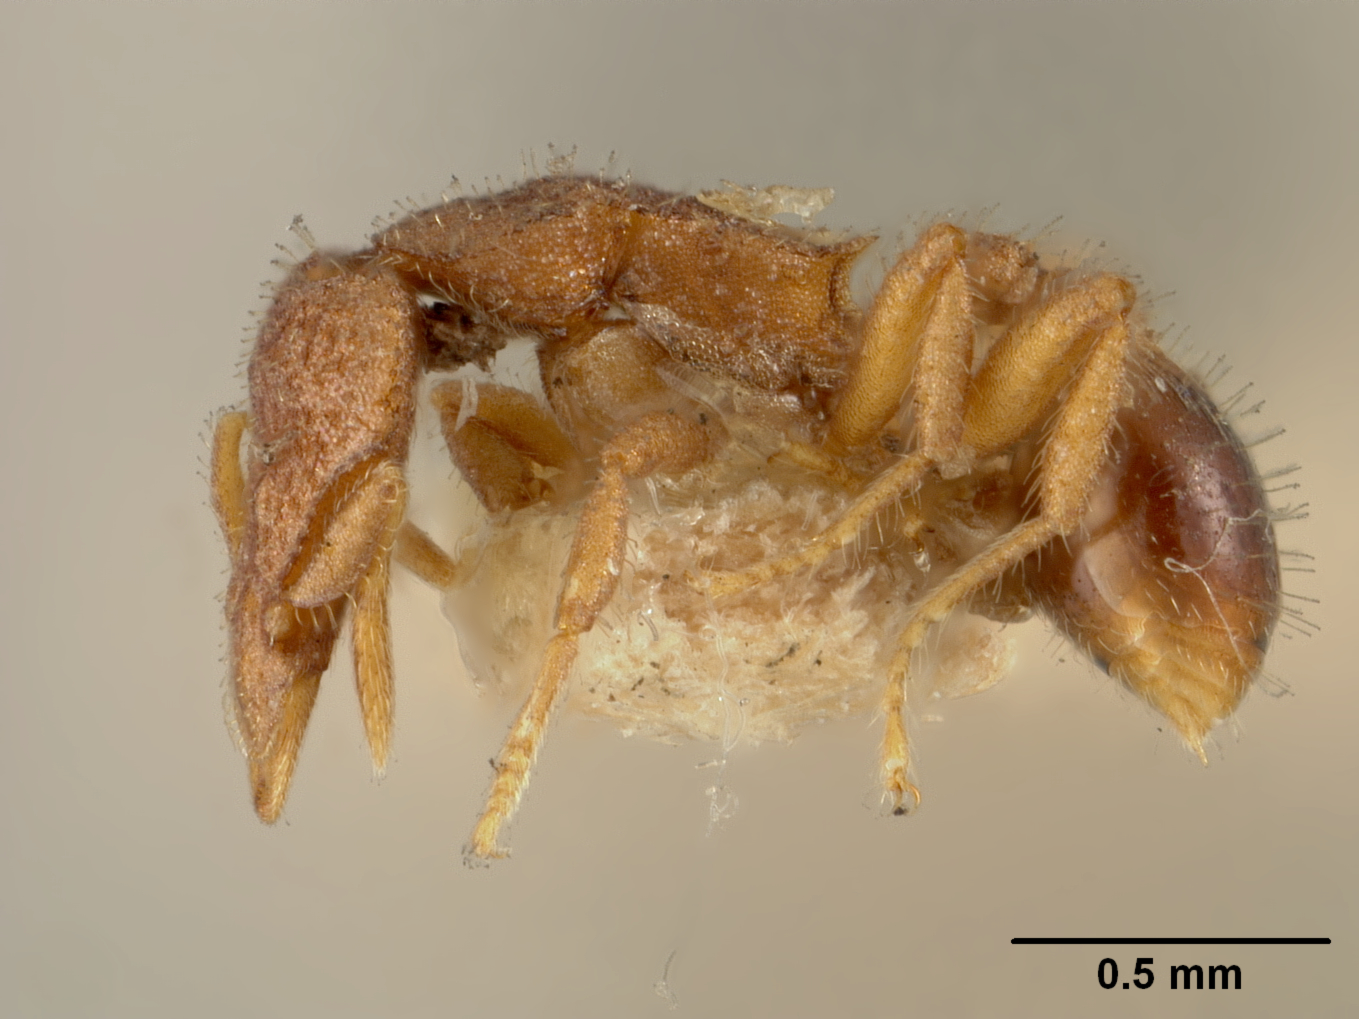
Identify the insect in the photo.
Strumigenys depressiceps
